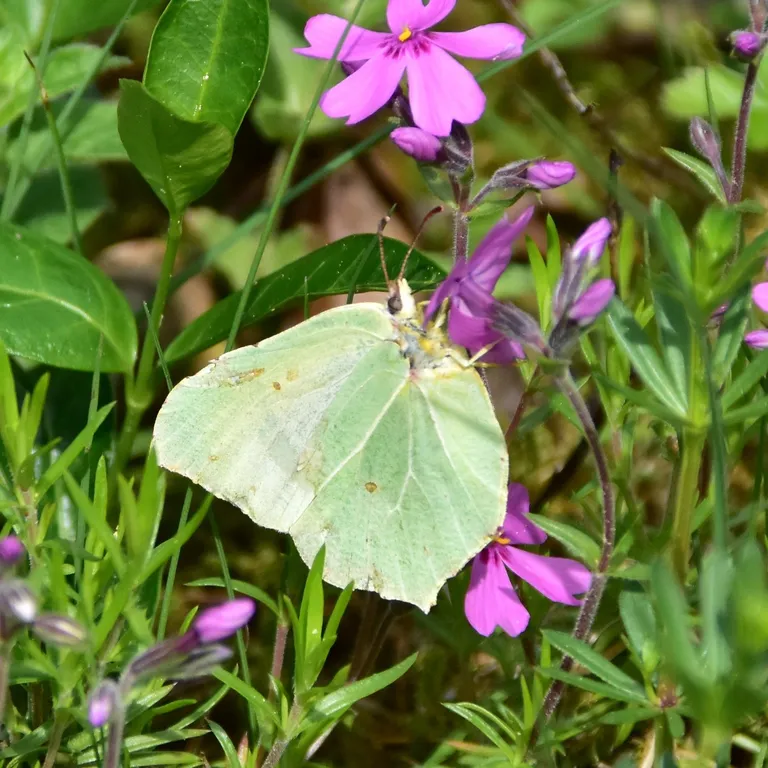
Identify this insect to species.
Gonepteryx rhamni
